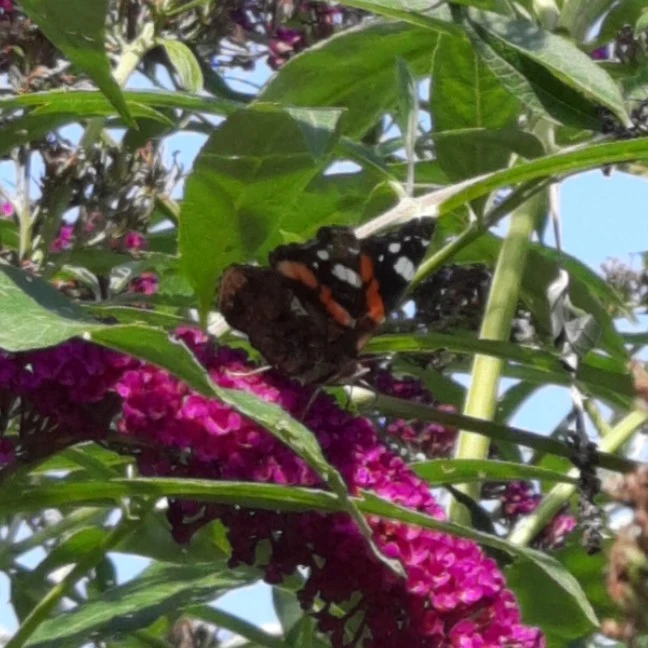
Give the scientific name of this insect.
Vanessa atalanta
